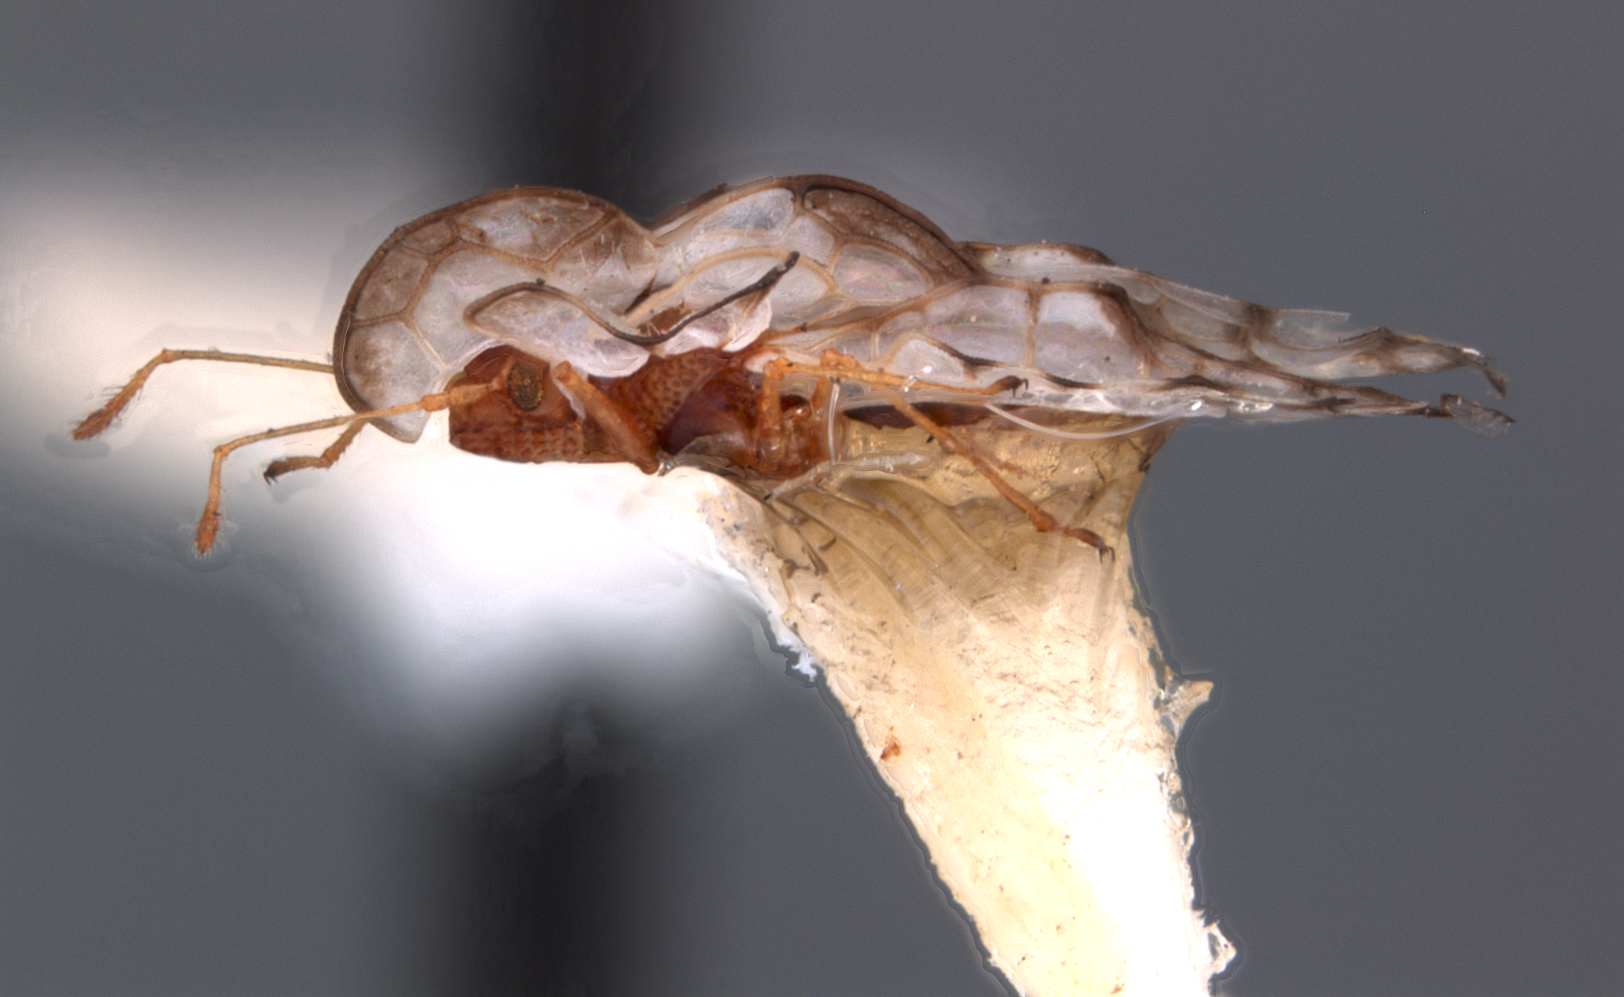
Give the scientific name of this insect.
Bako capeneri
